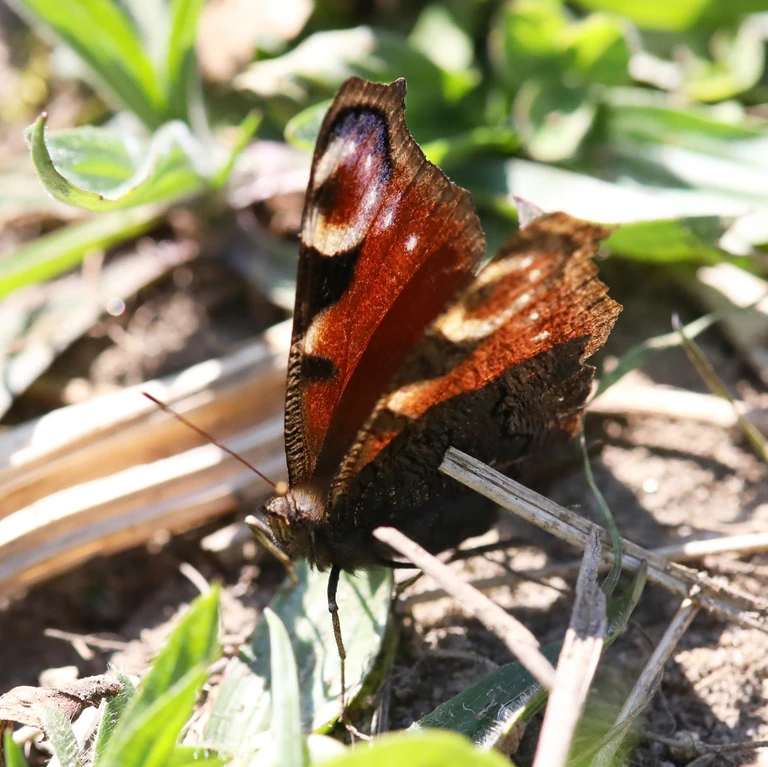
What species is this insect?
Aglais io
